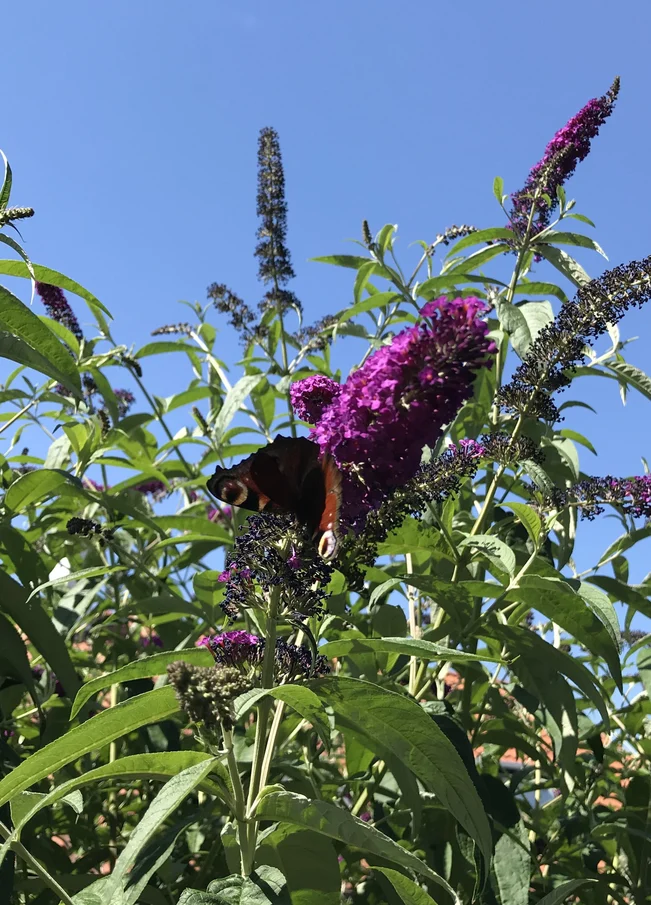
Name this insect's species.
Aglais io
